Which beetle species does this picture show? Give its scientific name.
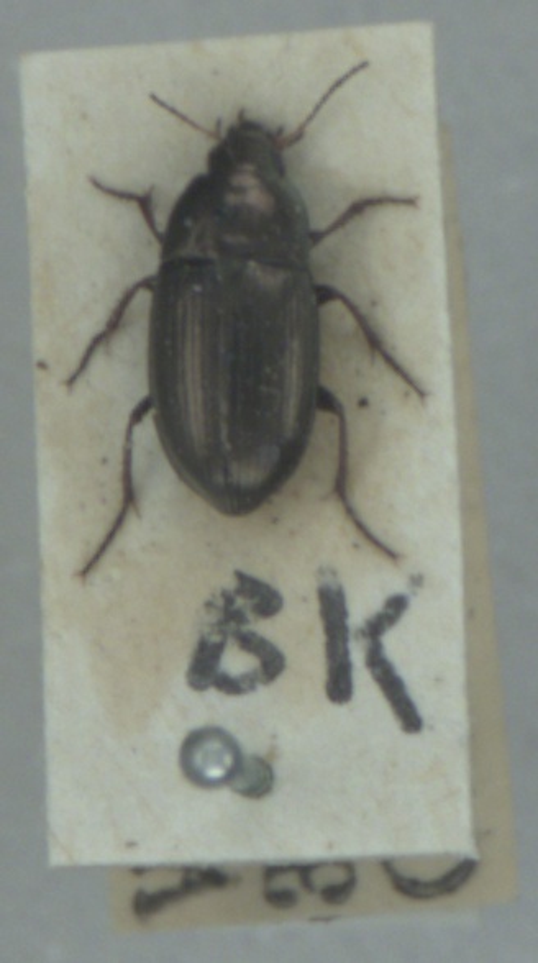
Amara aenea
